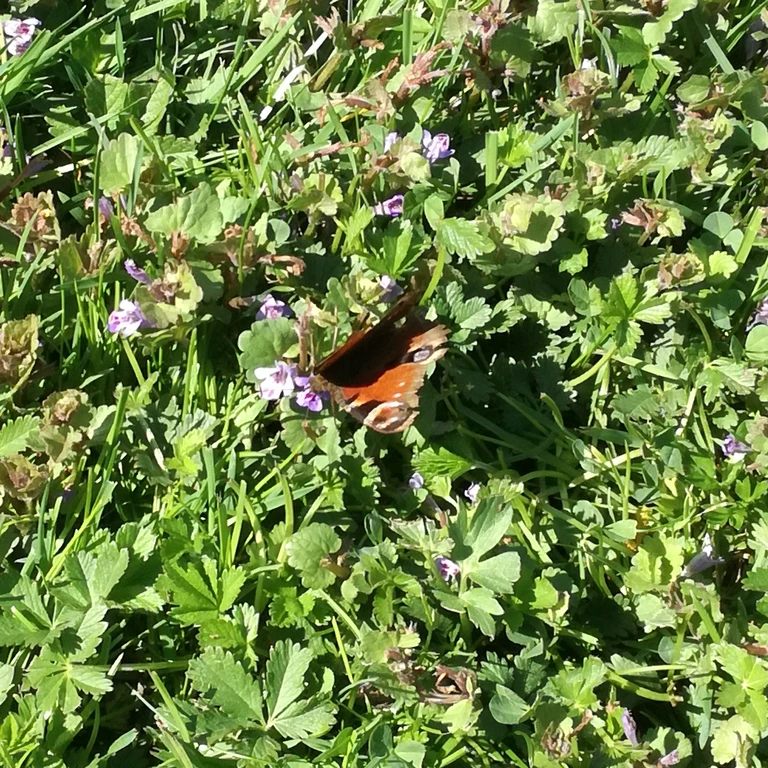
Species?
Aglais io
